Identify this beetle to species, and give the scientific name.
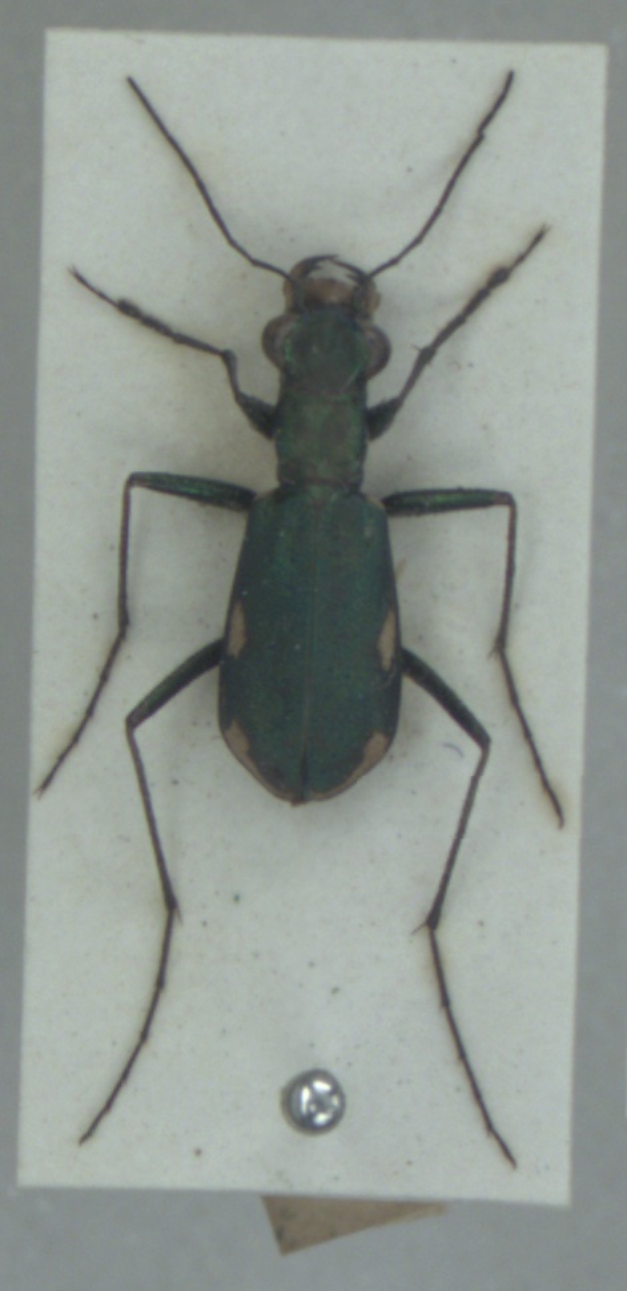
Cylindera germanica
